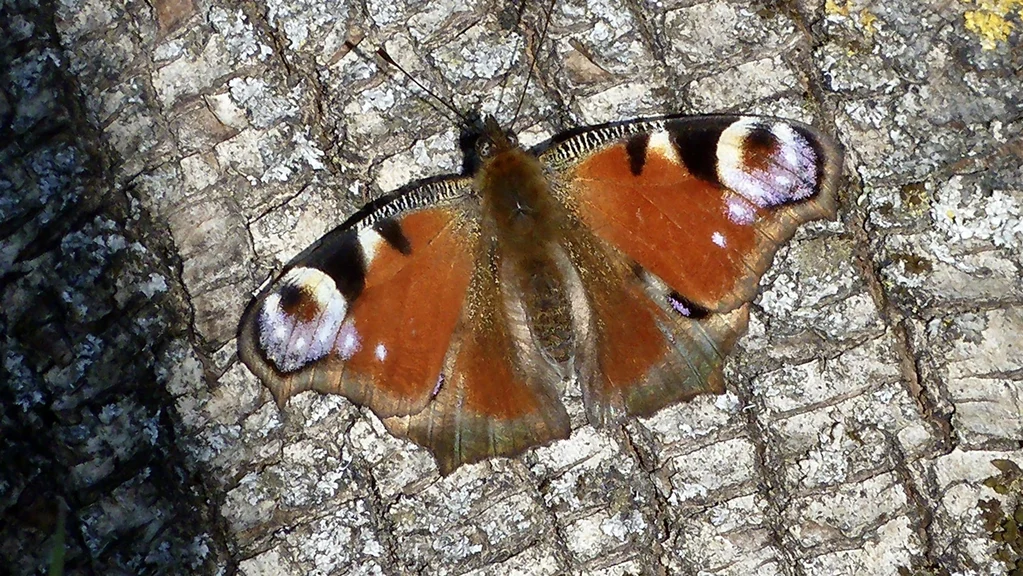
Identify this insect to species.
Aglais io
